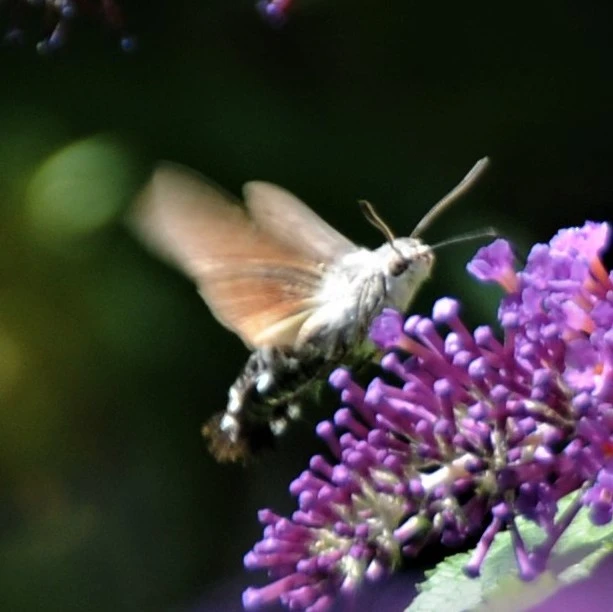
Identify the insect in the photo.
Macroglossum stellatarum
